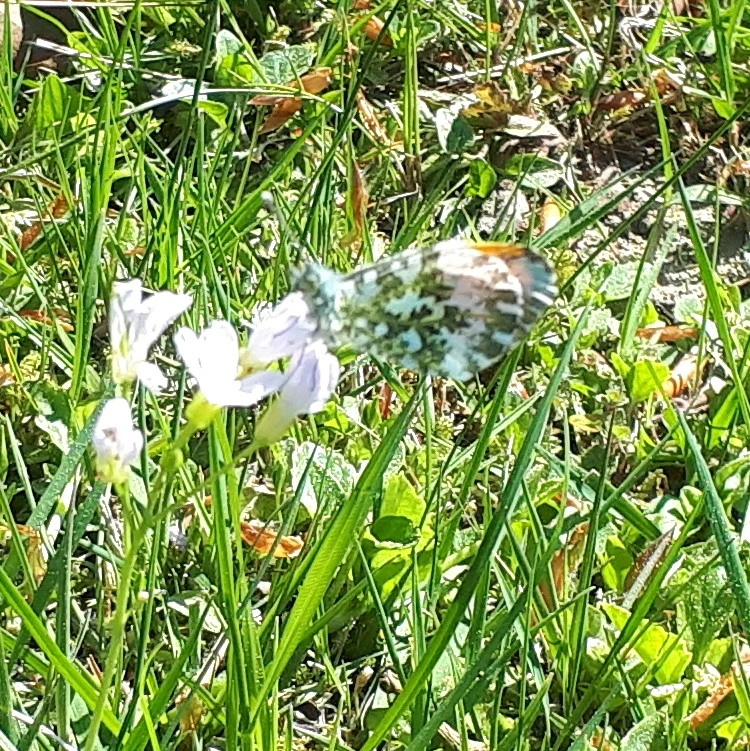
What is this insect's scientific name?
Anthocharis cardamines
